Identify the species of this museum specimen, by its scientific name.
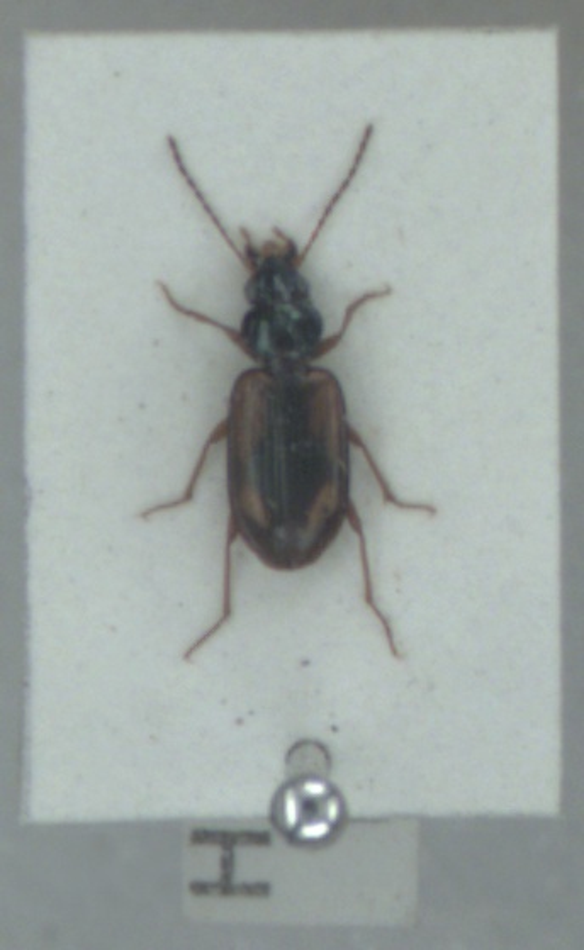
Bembidion maritimum
